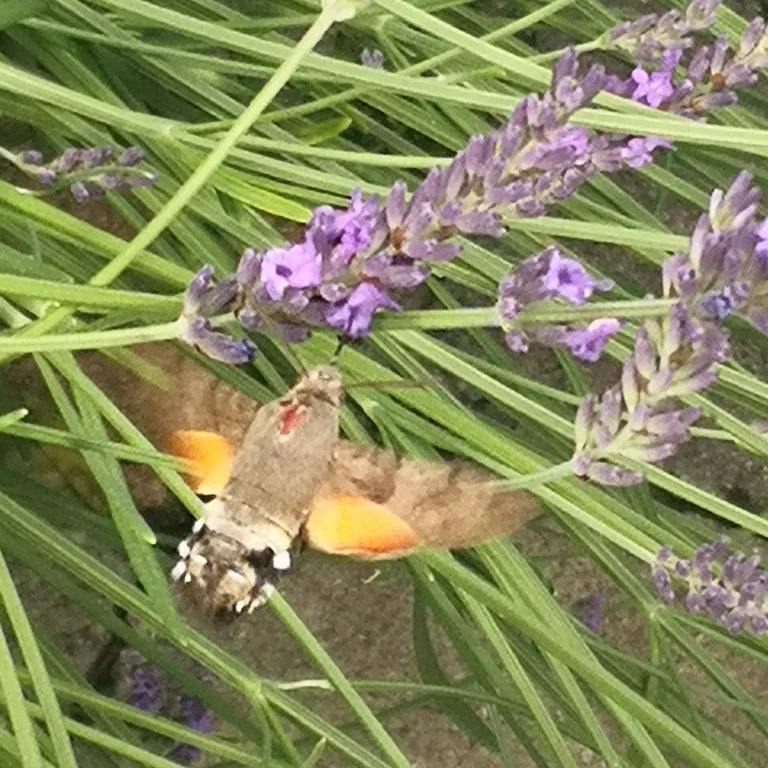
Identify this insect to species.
Macroglossum stellatarum
